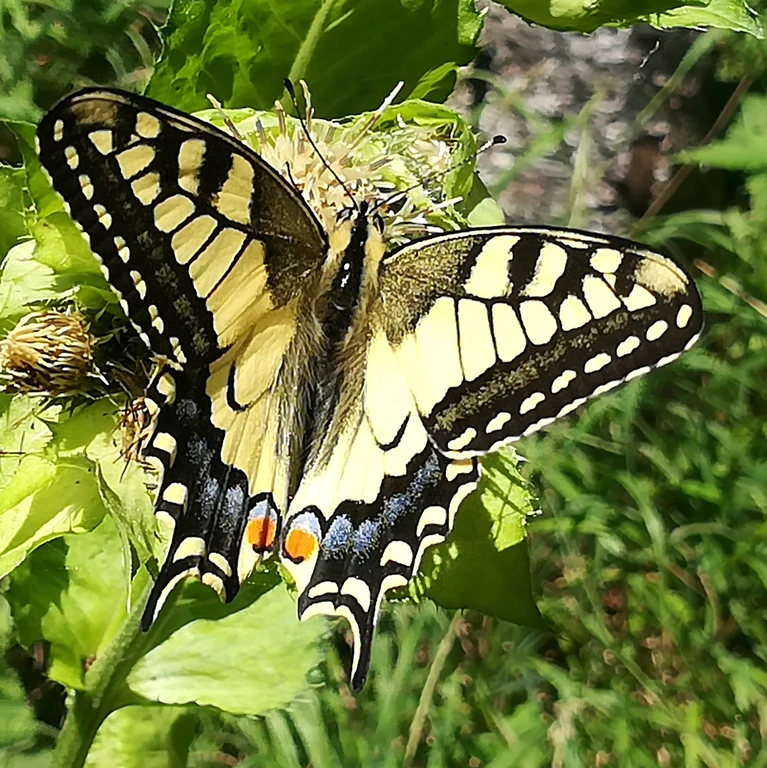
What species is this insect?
Papilio machaon
